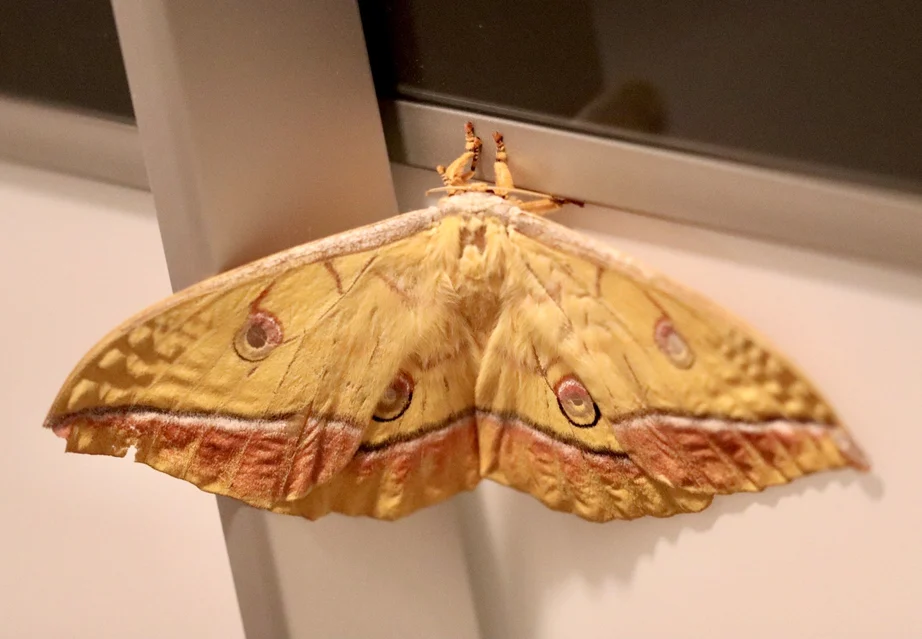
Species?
Antheraea yamamai
